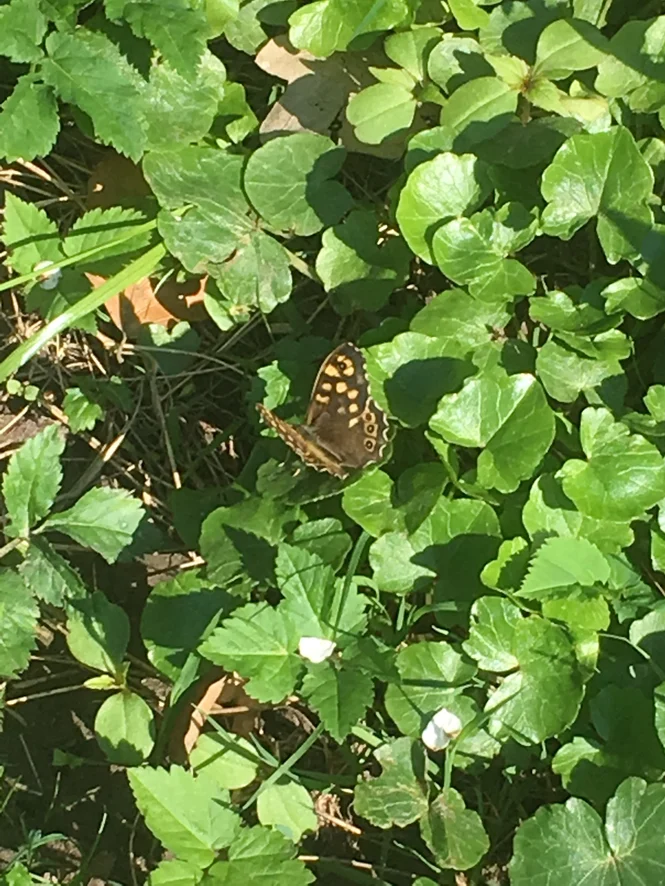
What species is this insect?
Pararge aegeria
